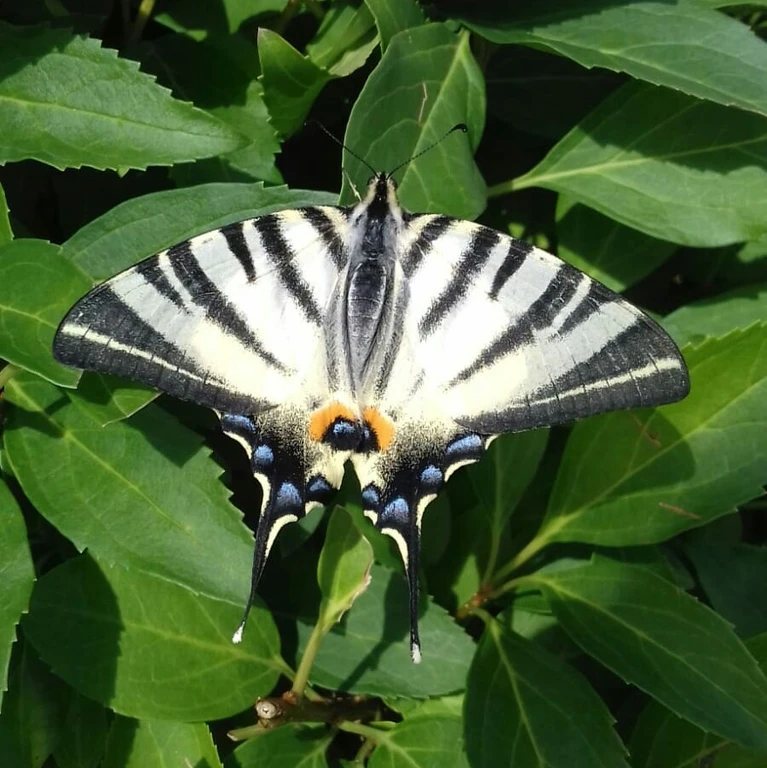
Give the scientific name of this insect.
Iphiclides podalirius
